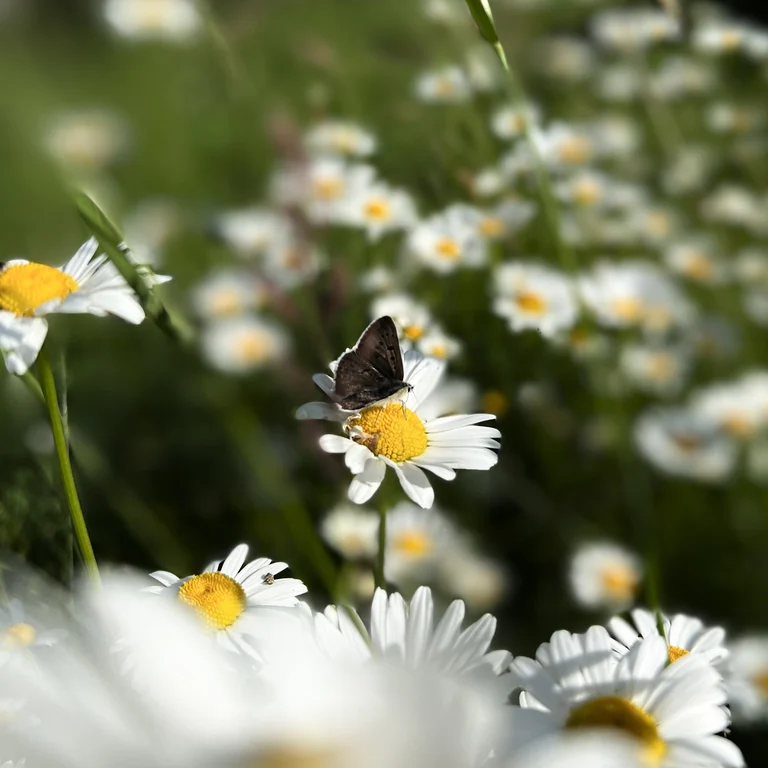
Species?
Lycaena tityrus (also Loweia tityrus)
